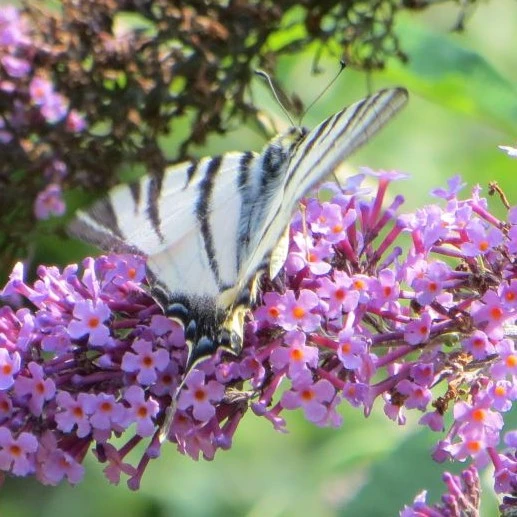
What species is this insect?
Iphiclides podalirius
